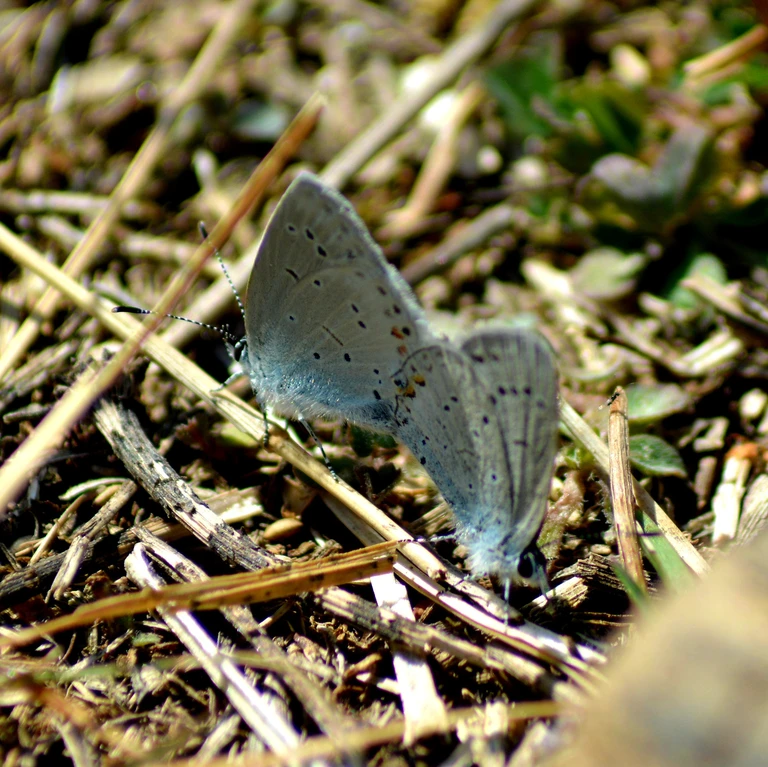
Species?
Cupido argiades (also Elkalyce argiades)
